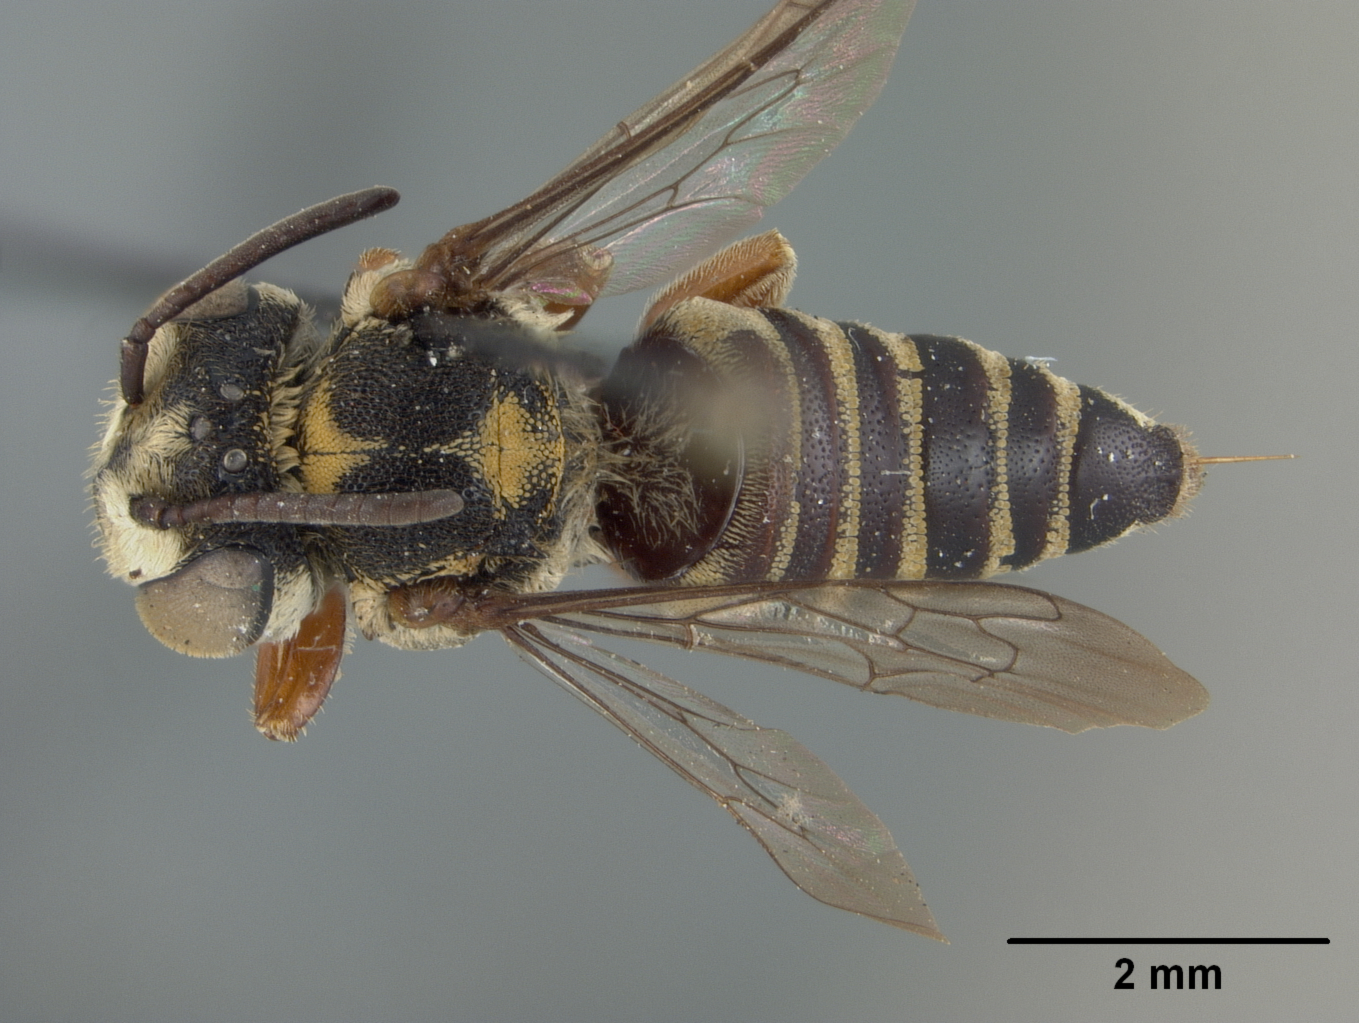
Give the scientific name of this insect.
Coelioxys manilae
